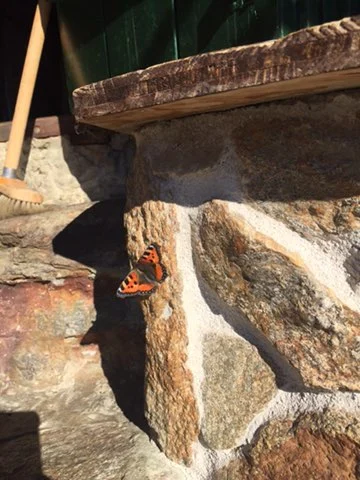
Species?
Aglais urticae
